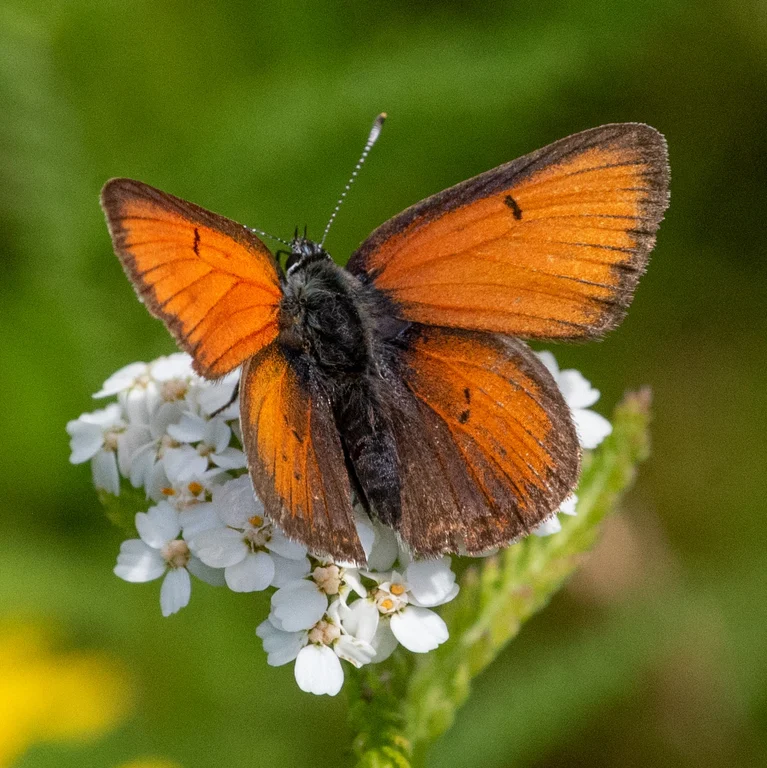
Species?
Lycaena hippothoe (also Palaeochrysophanus hippothoe)
